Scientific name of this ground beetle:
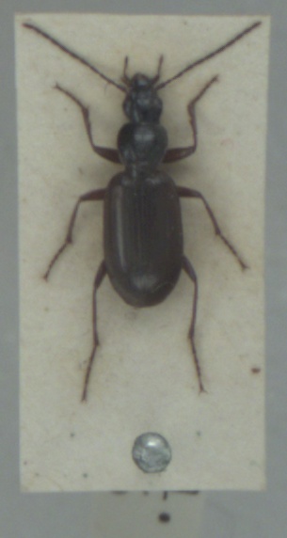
Agonum thoreyi
